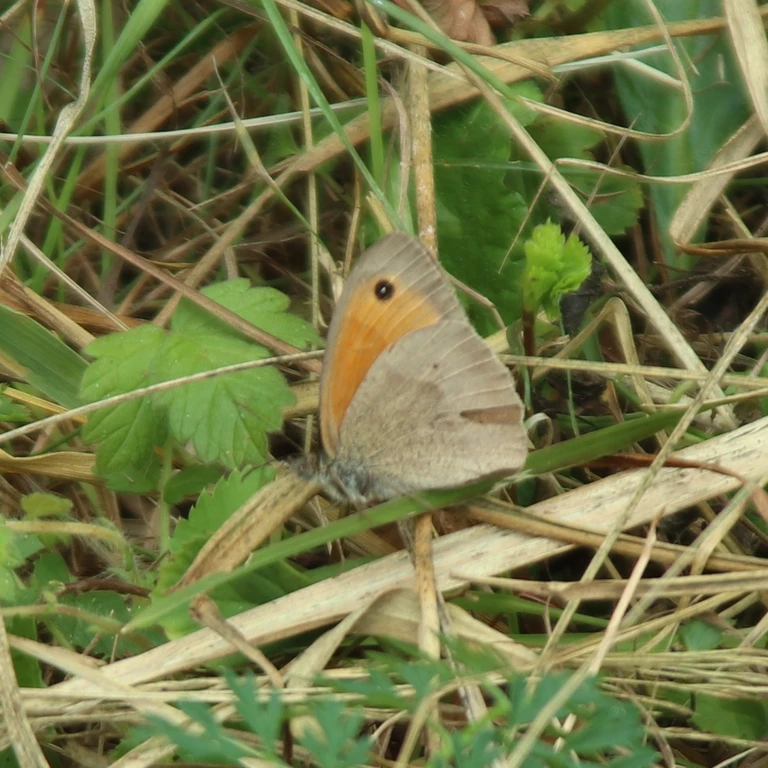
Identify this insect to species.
Maniola jurtina
